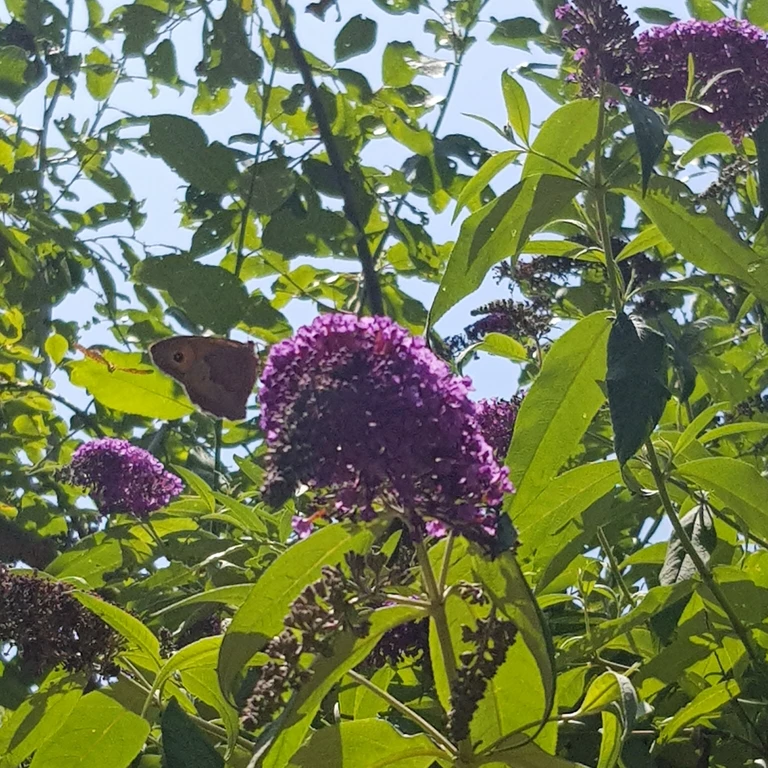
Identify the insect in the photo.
Maniola jurtina
